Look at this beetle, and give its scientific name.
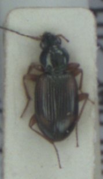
Bembidion tetracolum
